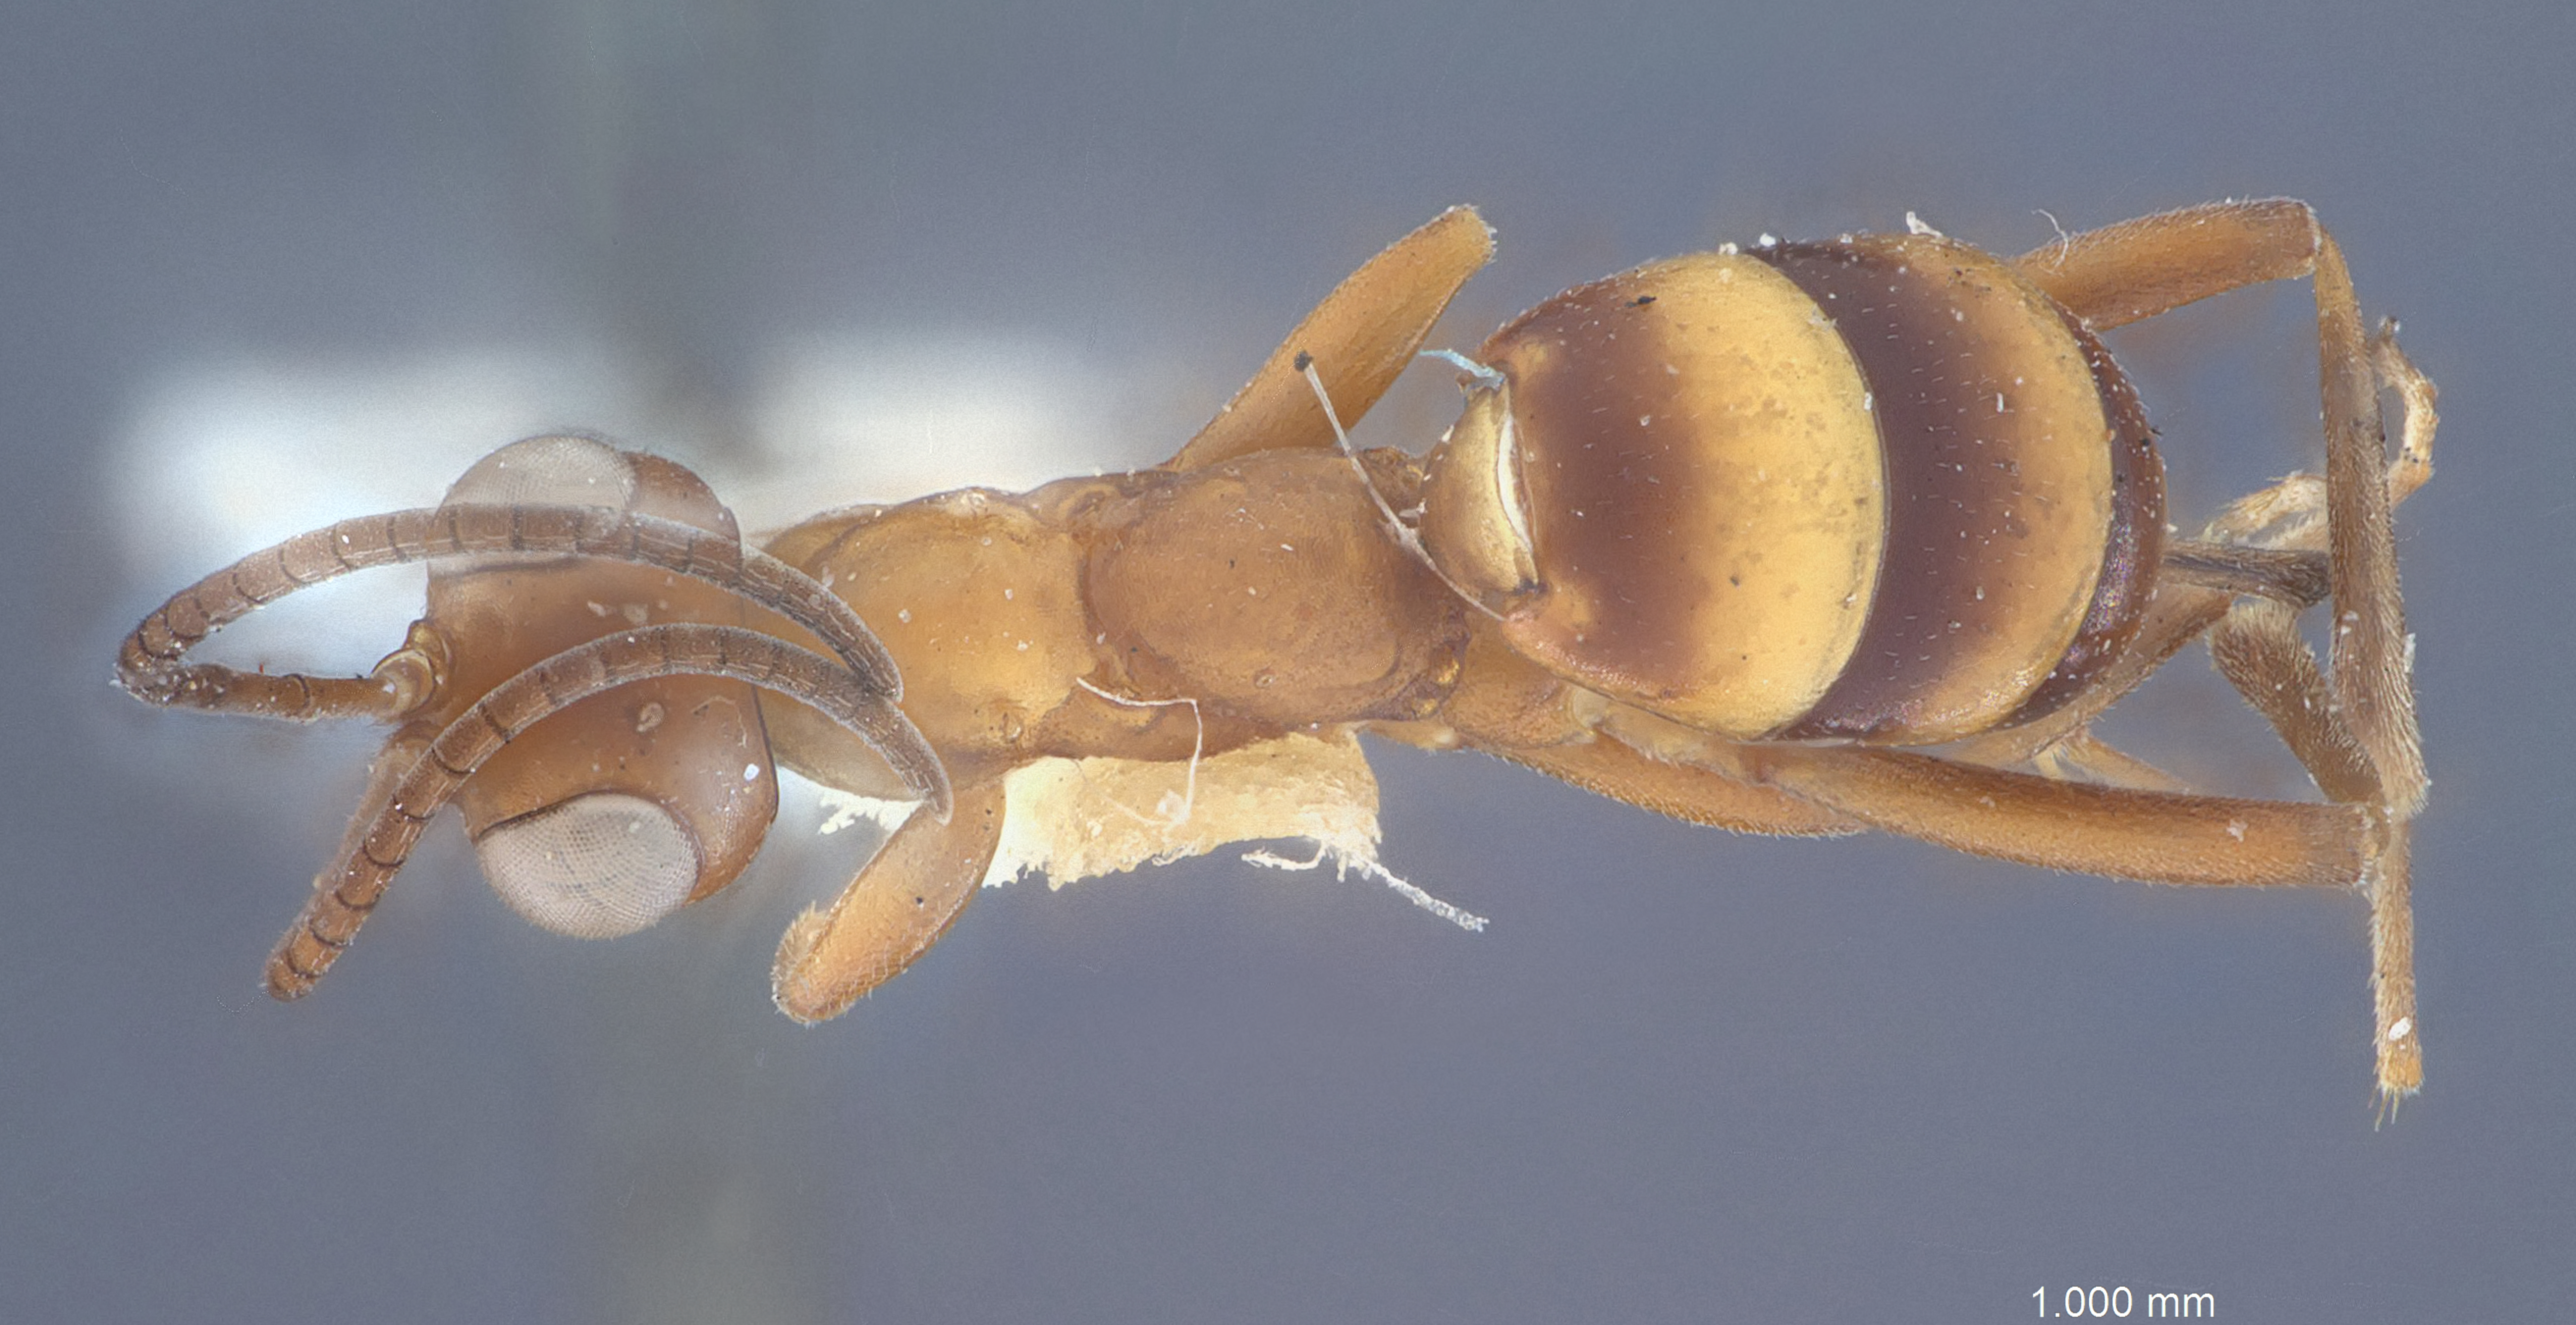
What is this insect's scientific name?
Pezomachus longistylus
